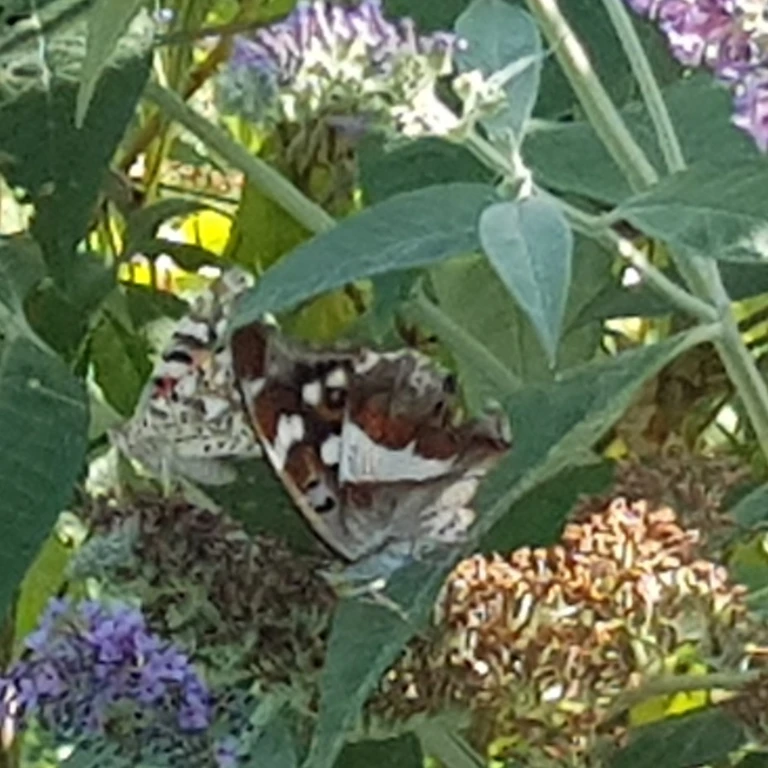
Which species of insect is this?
Apatura iris
